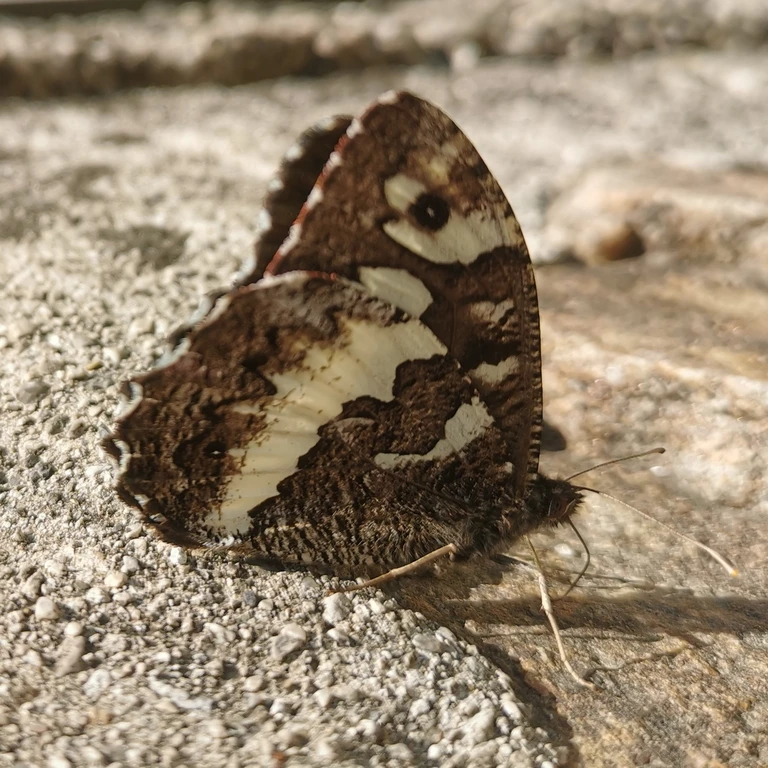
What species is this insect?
Brintesia circe
